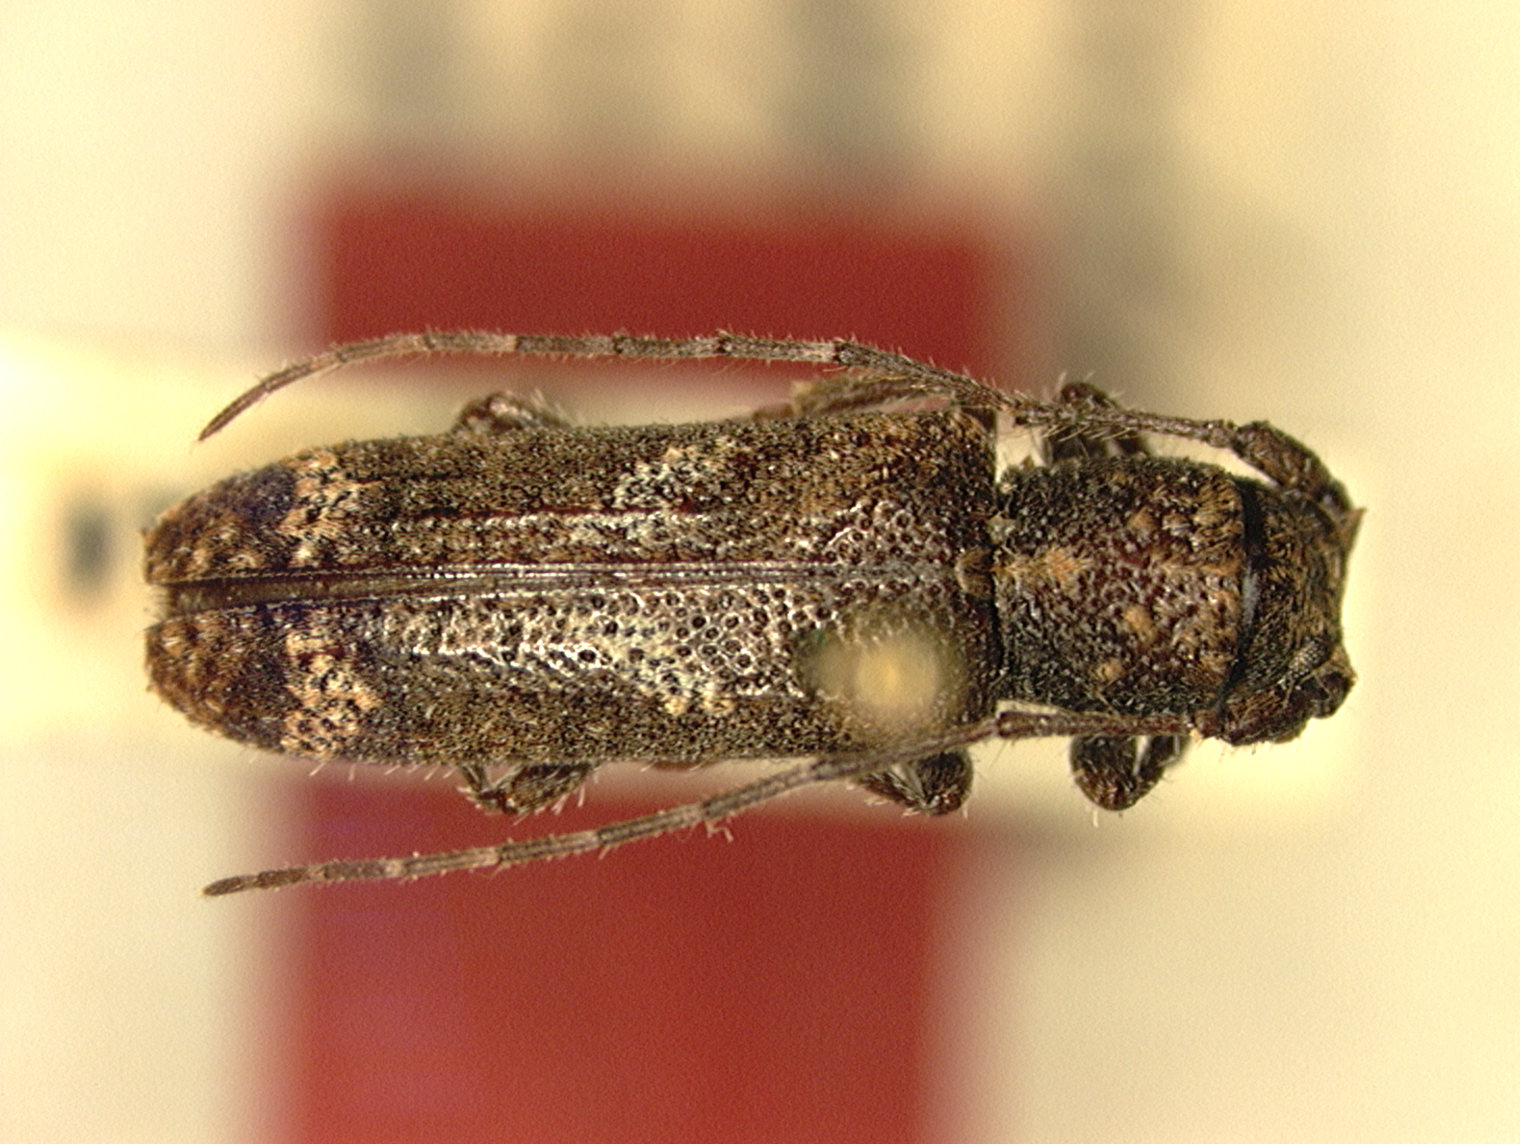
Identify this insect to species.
Batrachorhina fuscoplagiata (also Batrachorhina madagascariensis)
